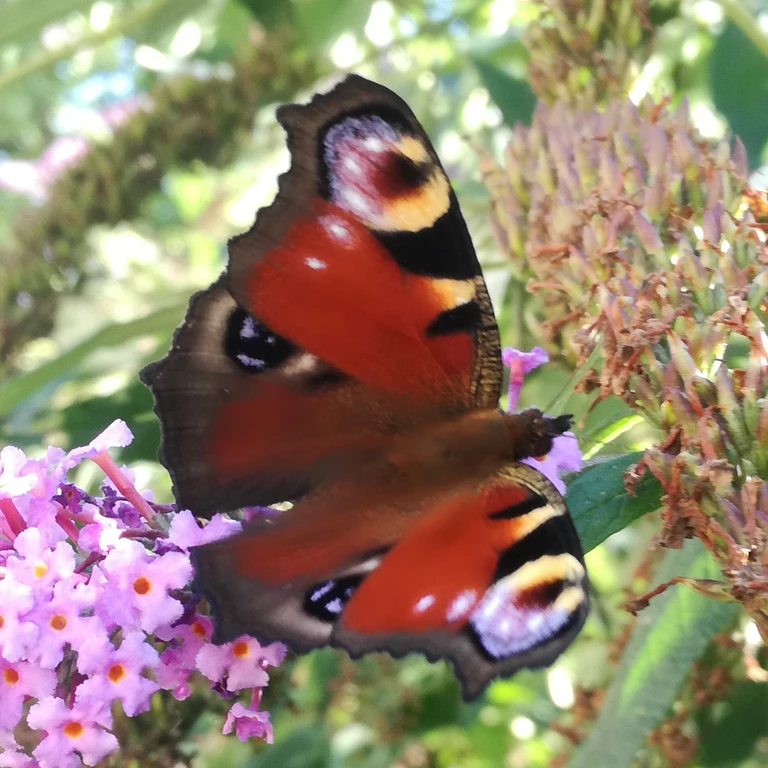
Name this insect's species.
Aglais io
